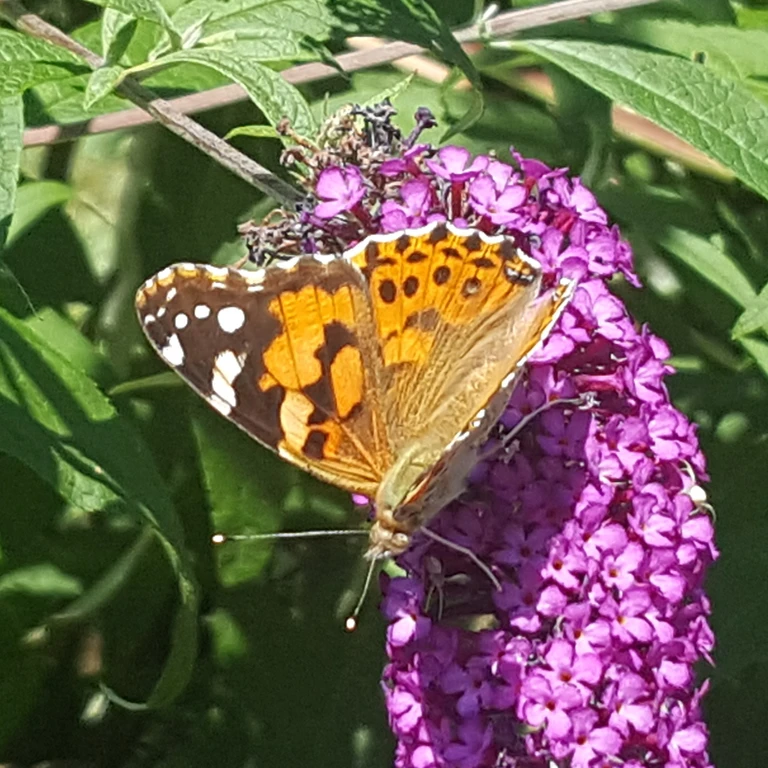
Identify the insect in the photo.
Vanessa cardui
